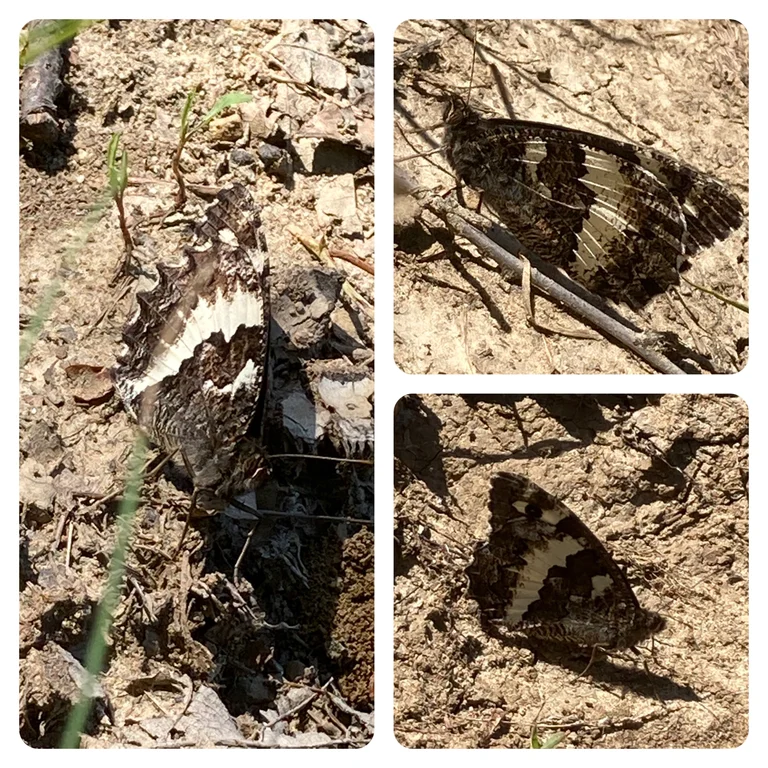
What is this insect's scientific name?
Brintesia circe
